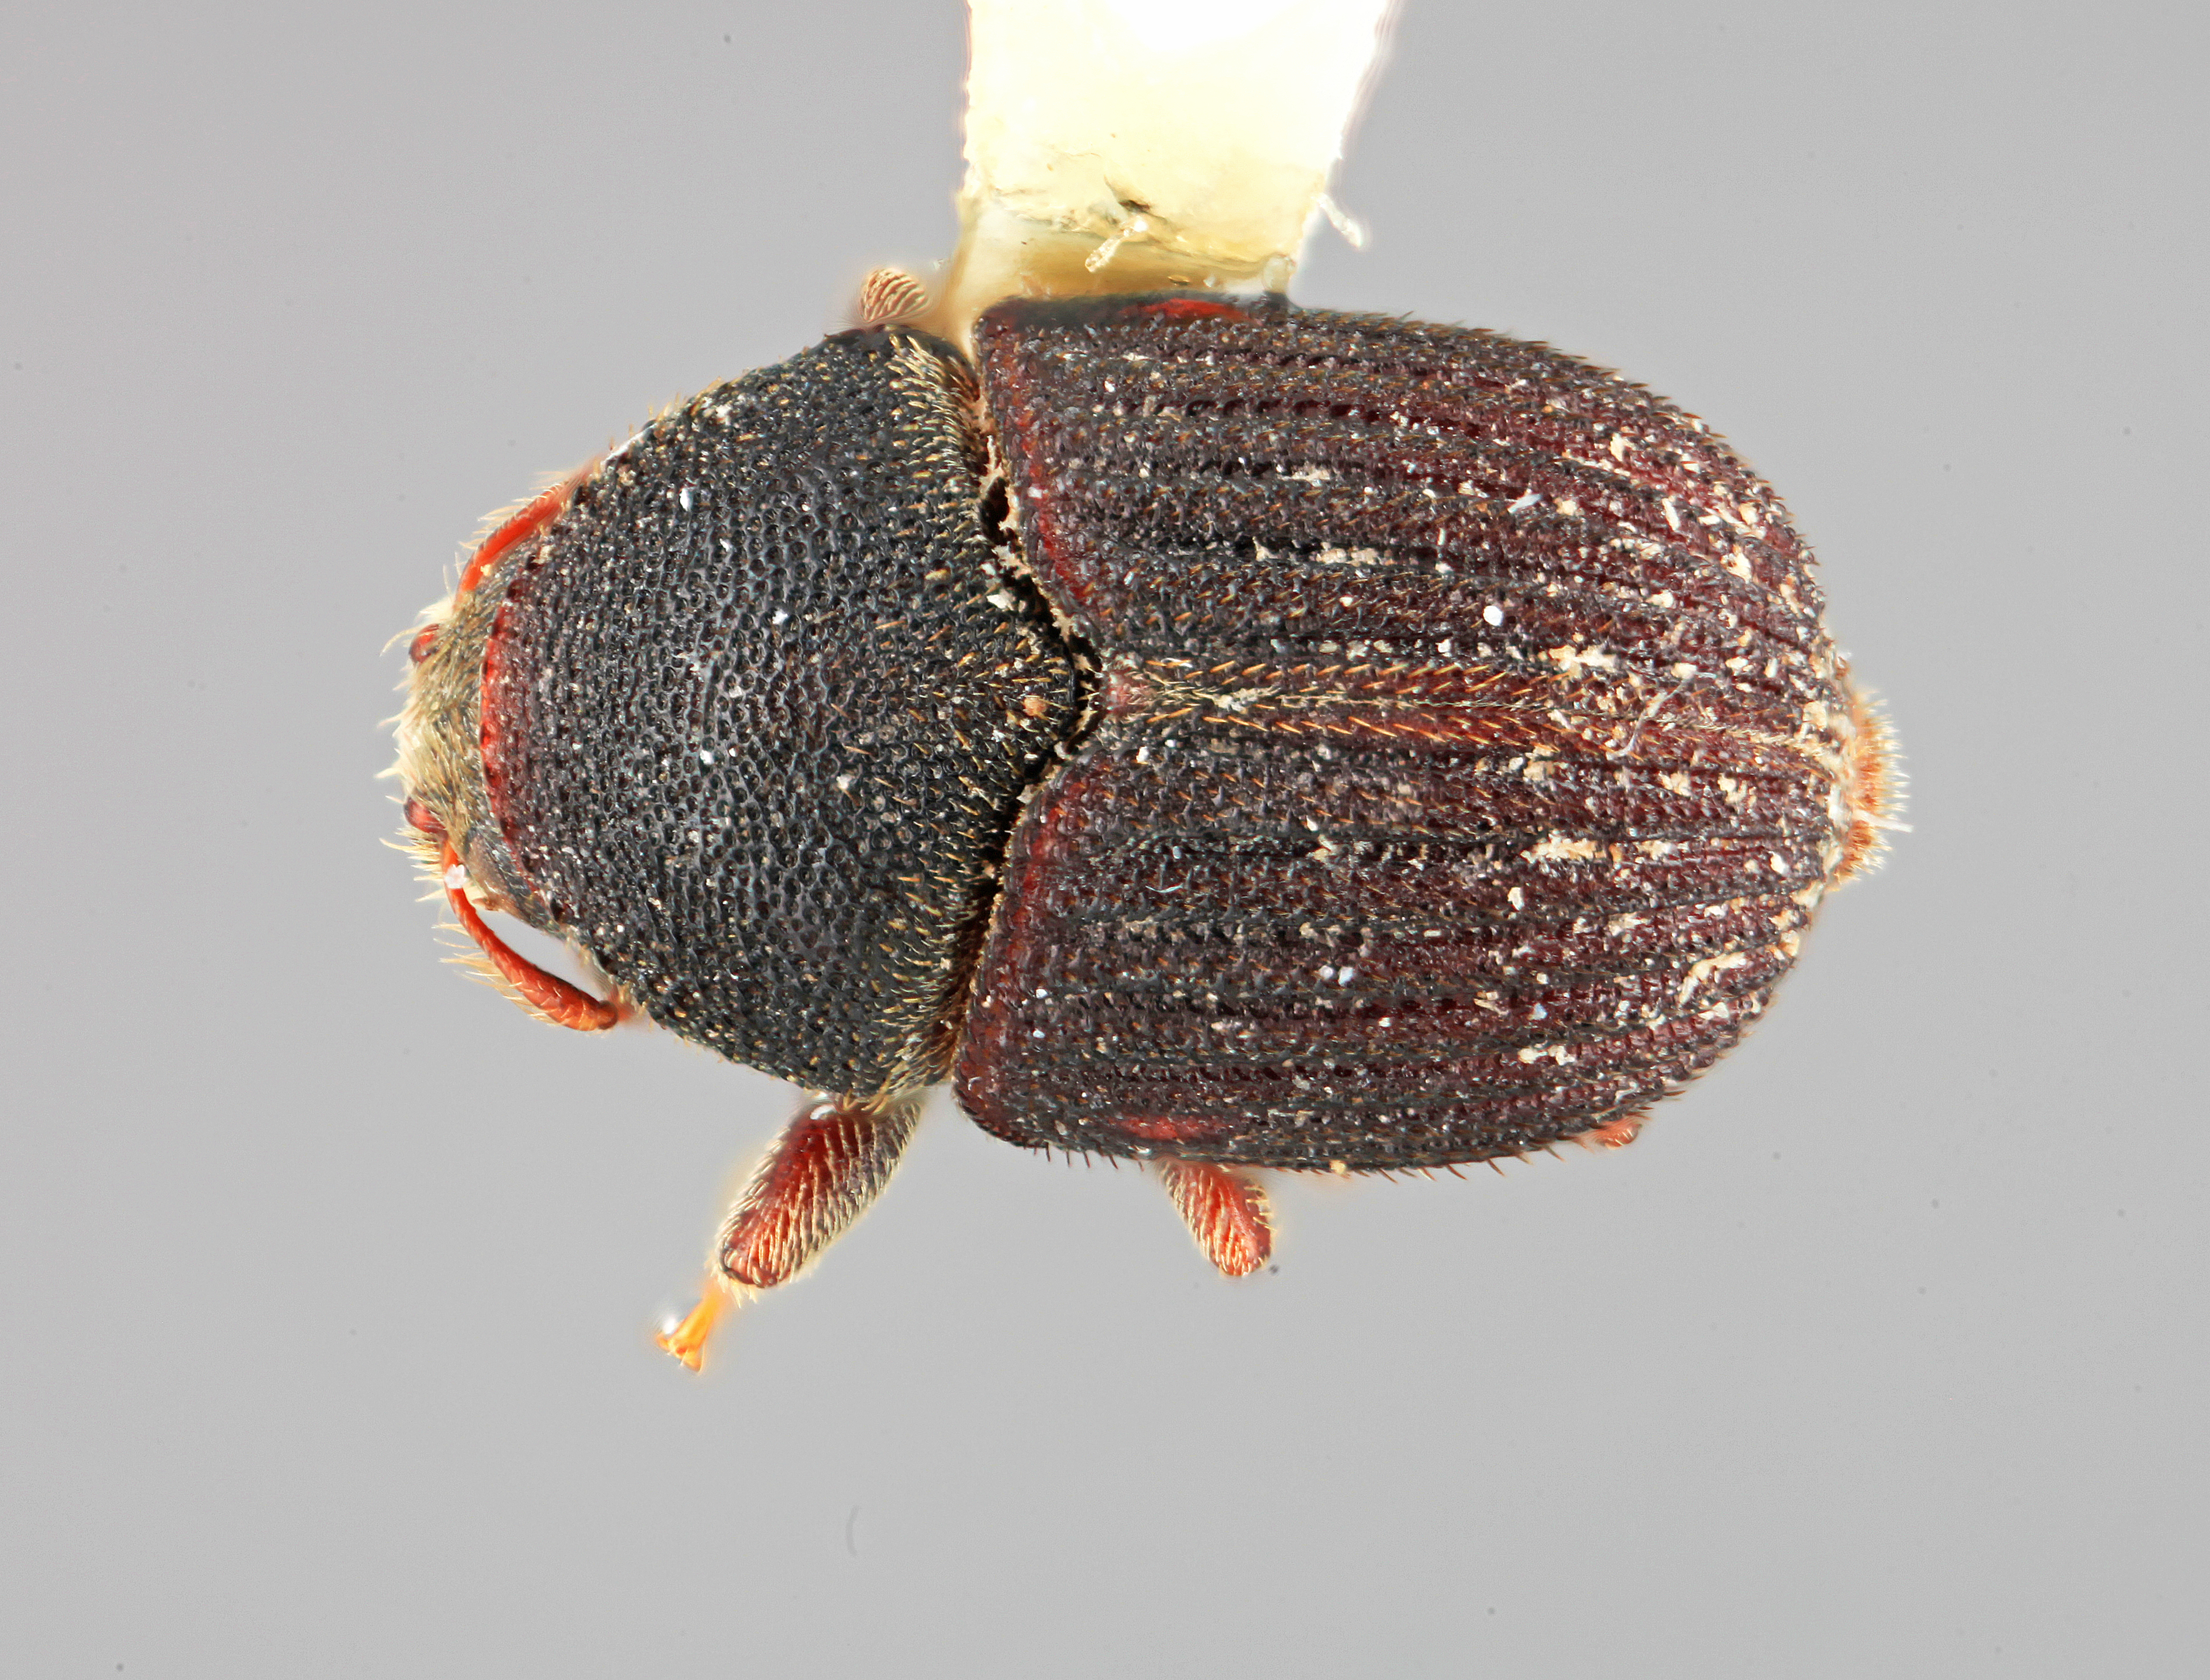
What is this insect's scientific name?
Phloeotribus furvus
